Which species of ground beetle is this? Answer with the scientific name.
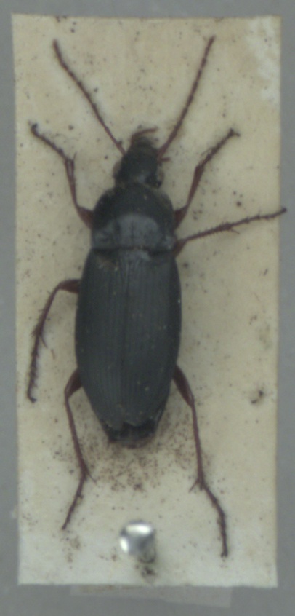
Calathus fuscipes
